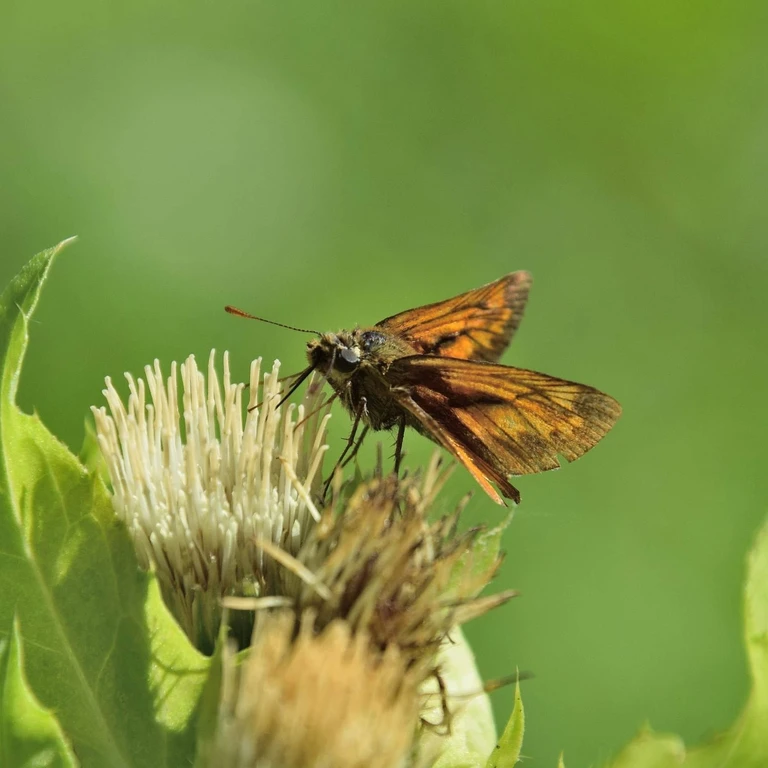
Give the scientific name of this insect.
Ochlodes sylvanus (also Ochlodes venata)
